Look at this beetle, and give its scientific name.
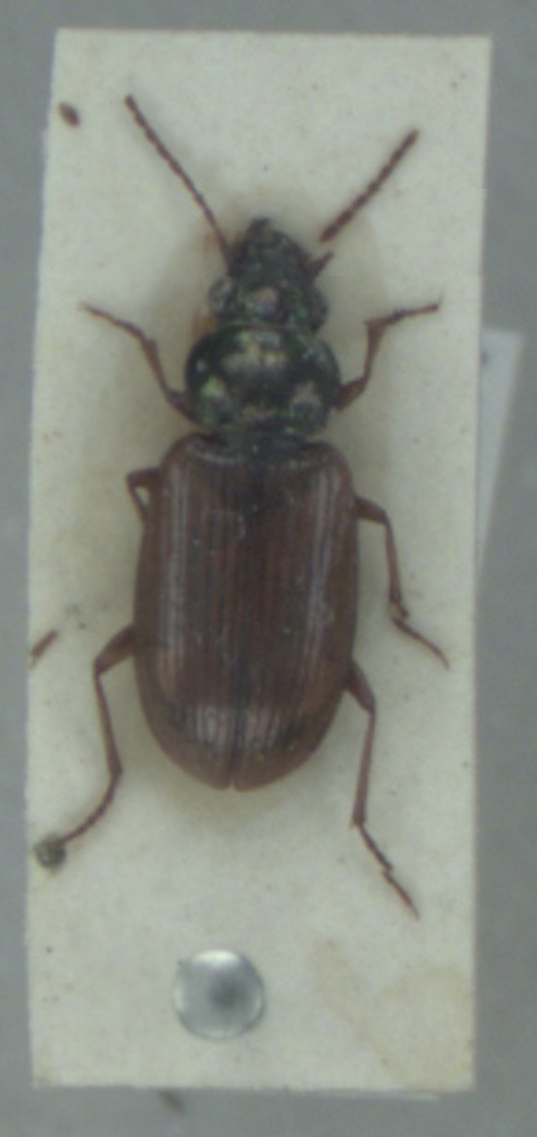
Pogonus luridipennis
